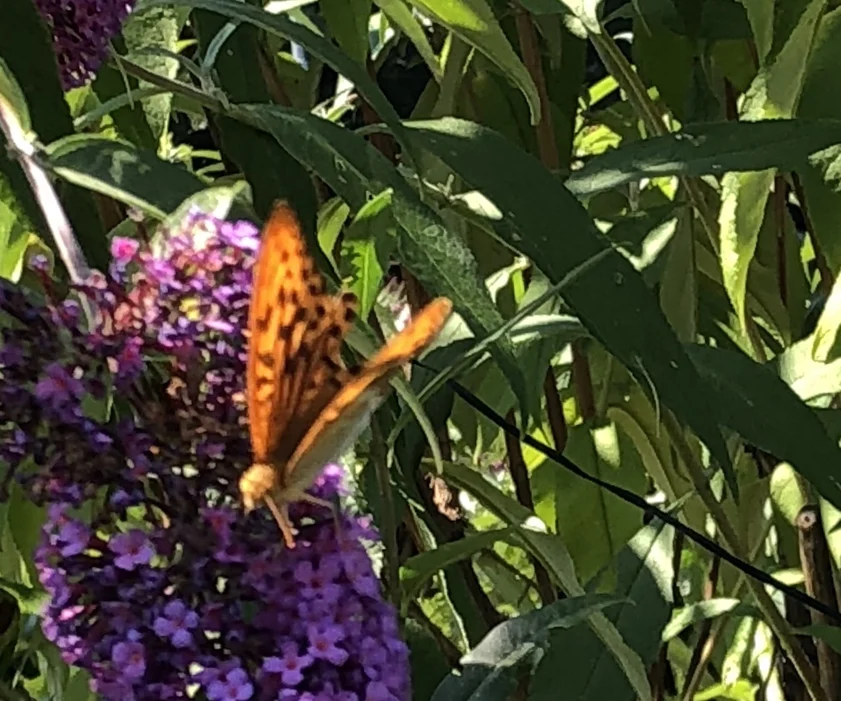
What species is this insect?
Argynnis paphia
